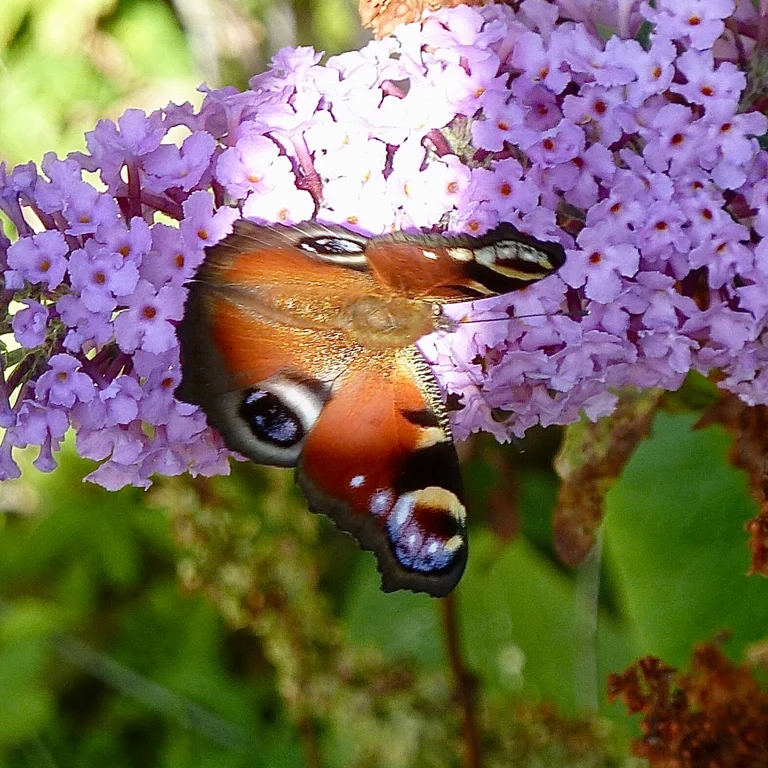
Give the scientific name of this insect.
Aglais io
